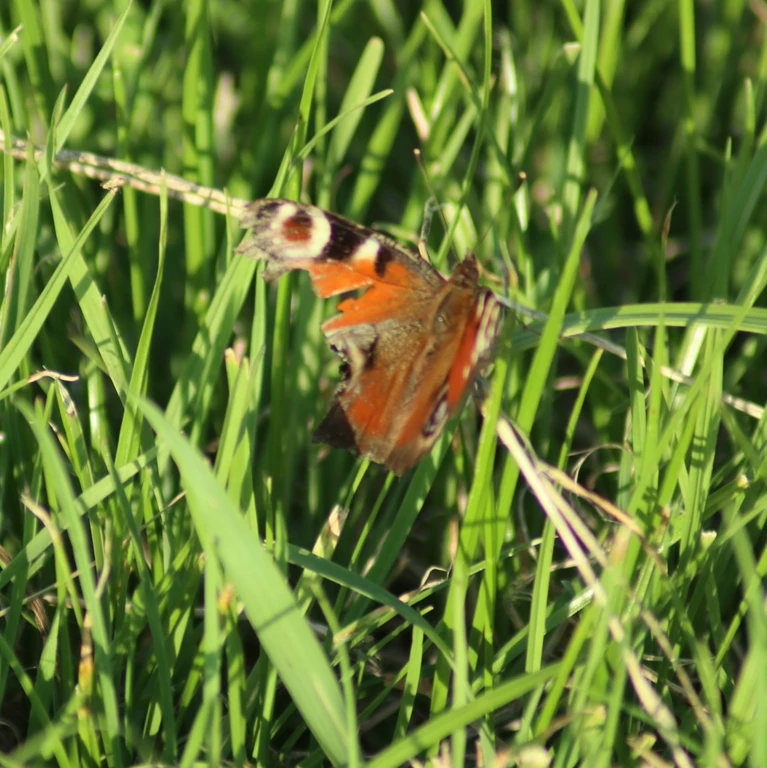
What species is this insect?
Aglais io
